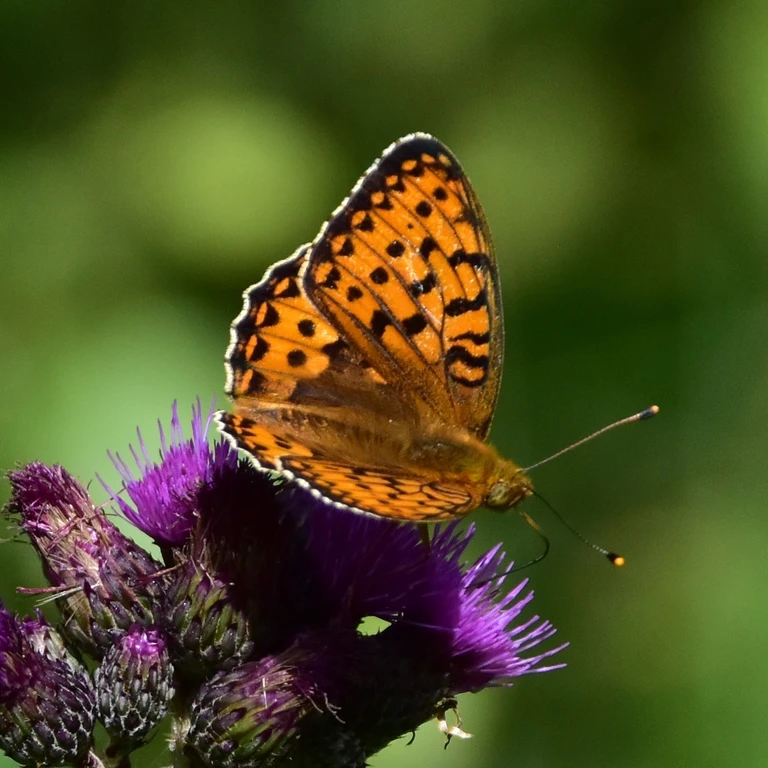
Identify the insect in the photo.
Brenthis ino
